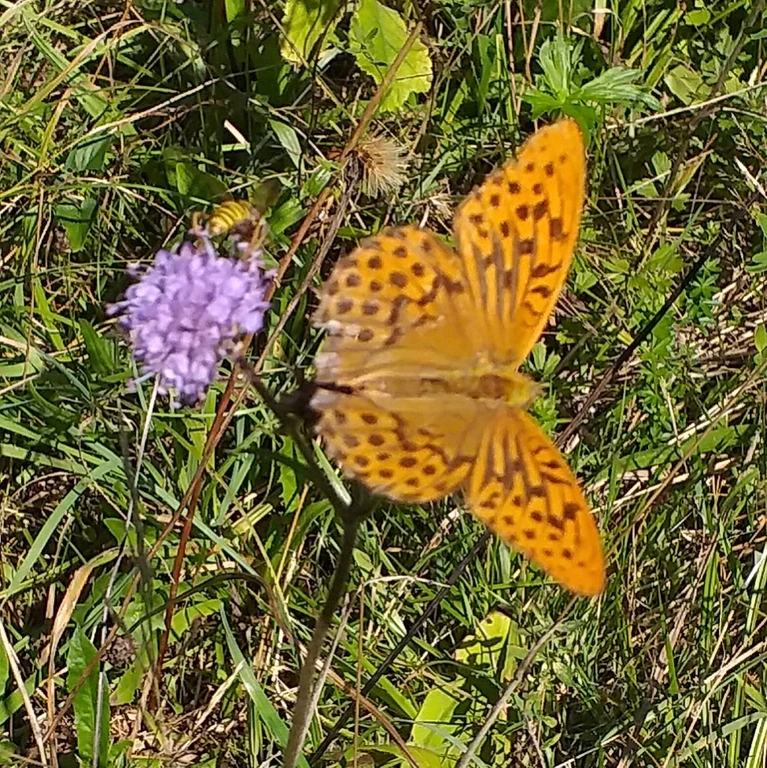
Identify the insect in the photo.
Argynnis paphia
